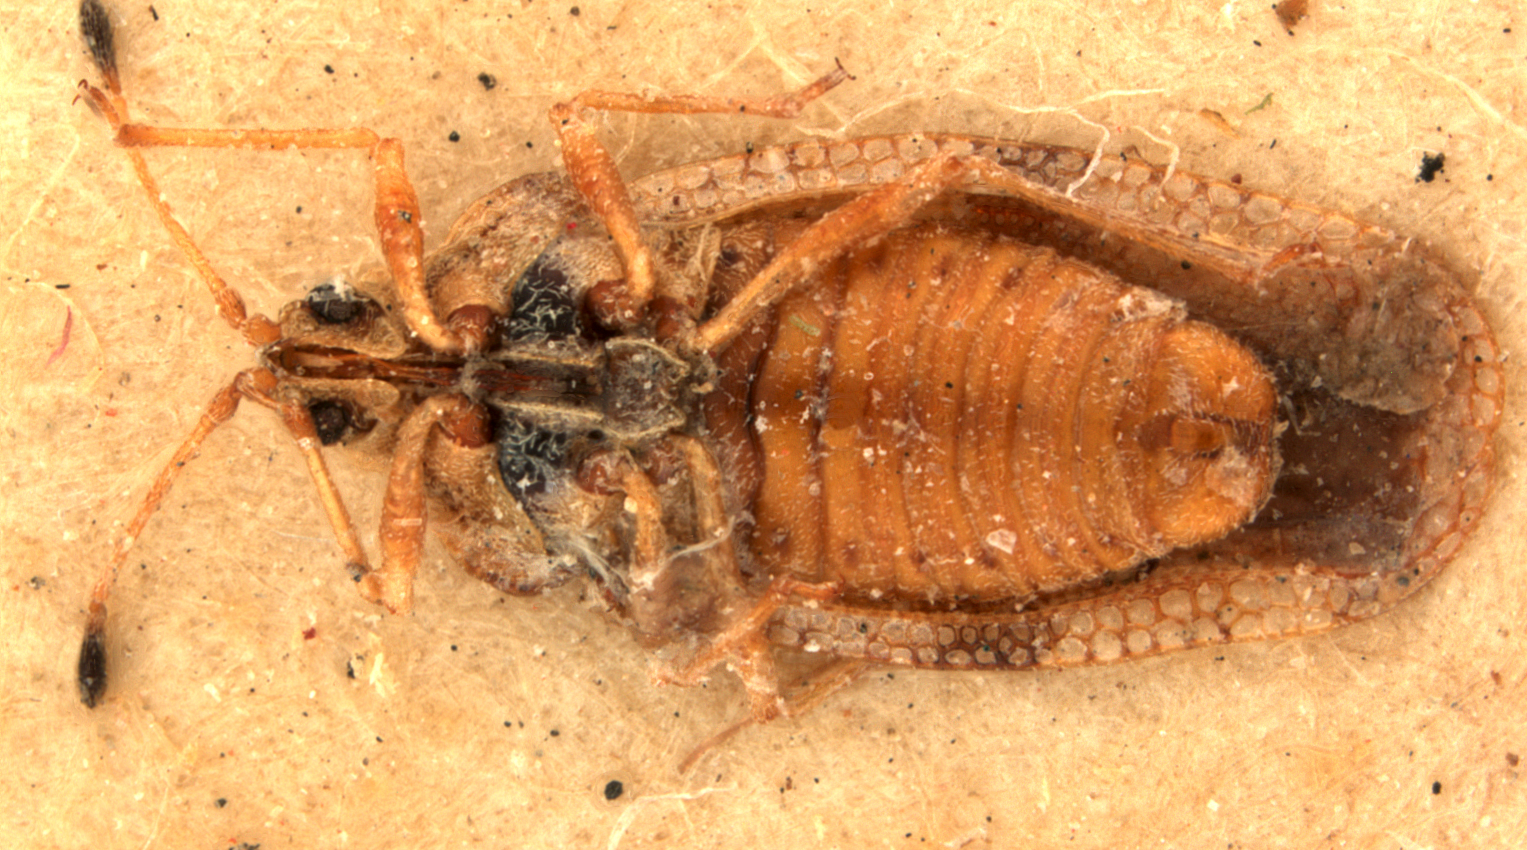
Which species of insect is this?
Physatocheila dryadis
